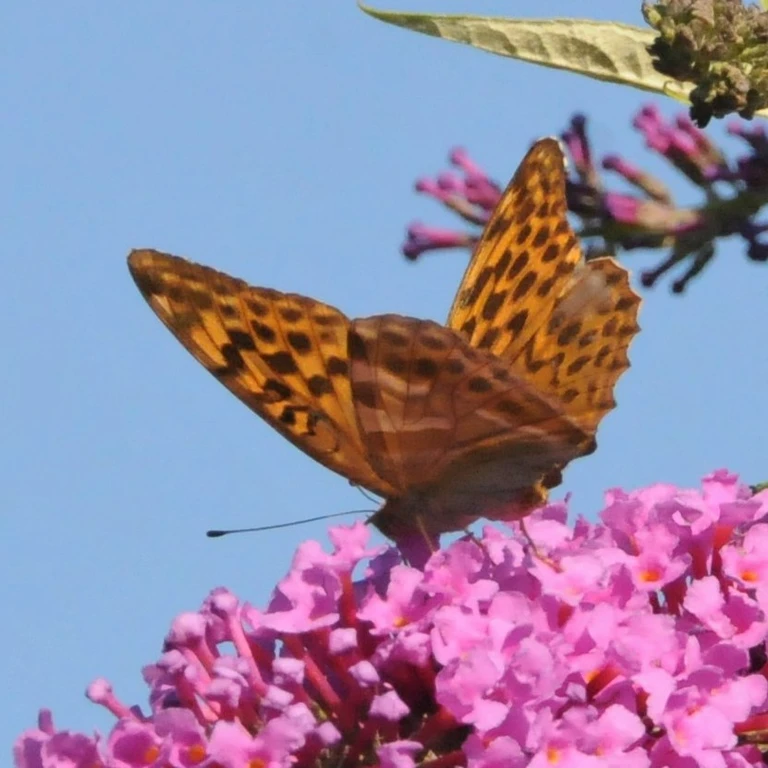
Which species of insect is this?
Argynnis paphia
